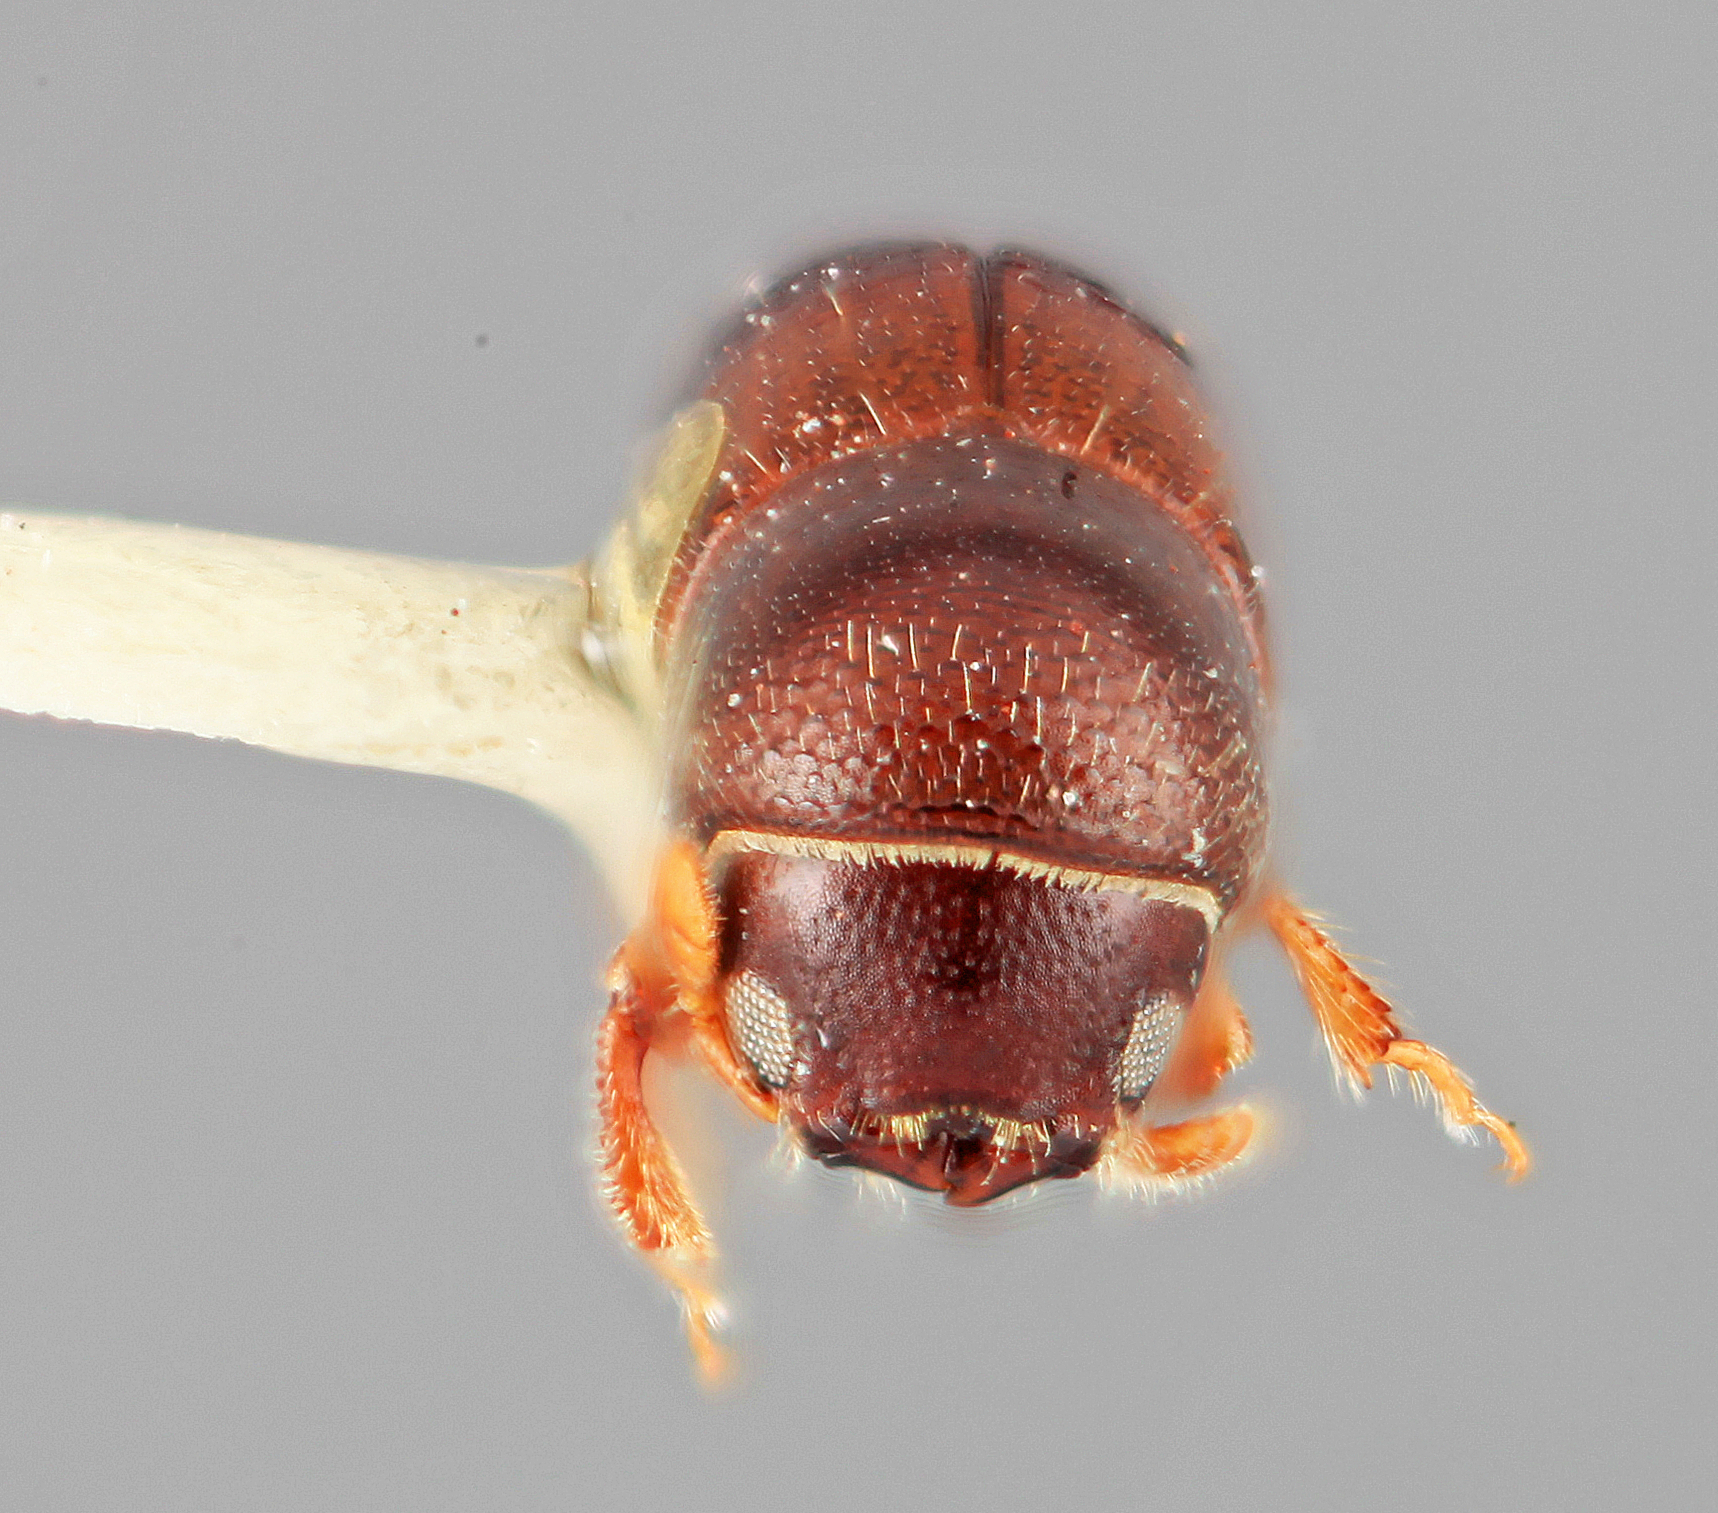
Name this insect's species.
Monarthrum tetradontium
